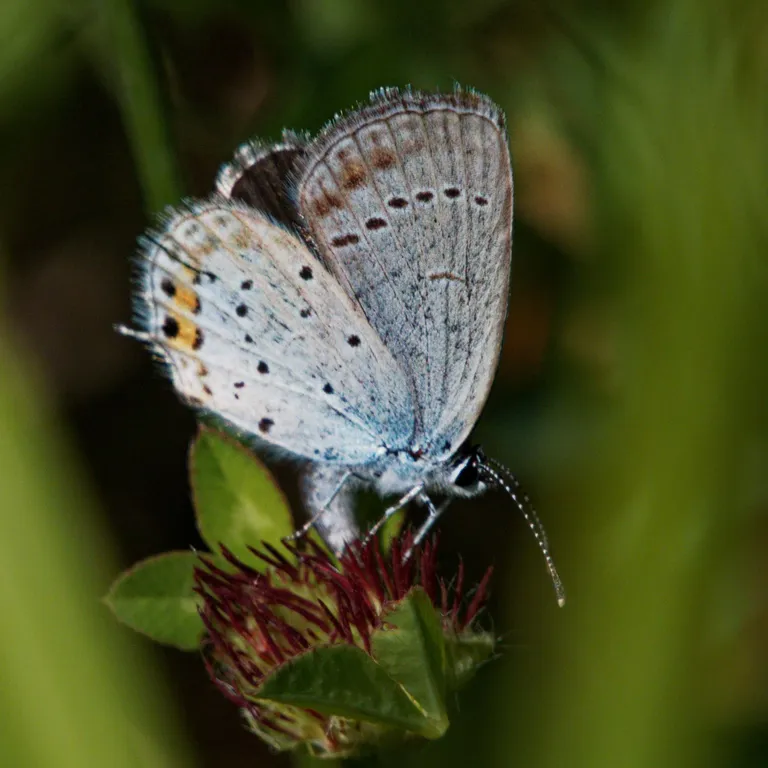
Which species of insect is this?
Cupido argiades (also Elkalyce argiades)
